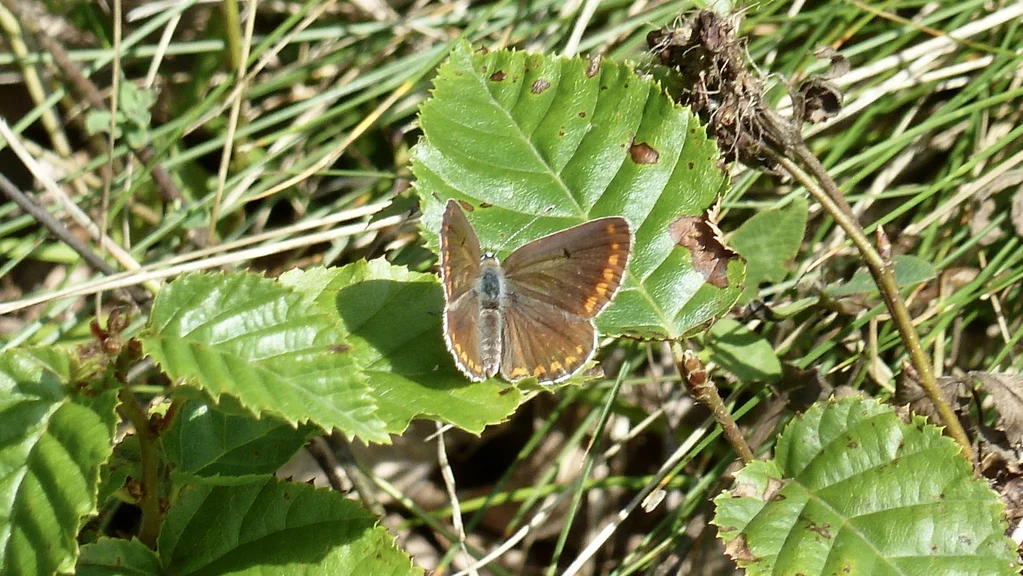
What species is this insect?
Aricia agestis/artaxerxes
